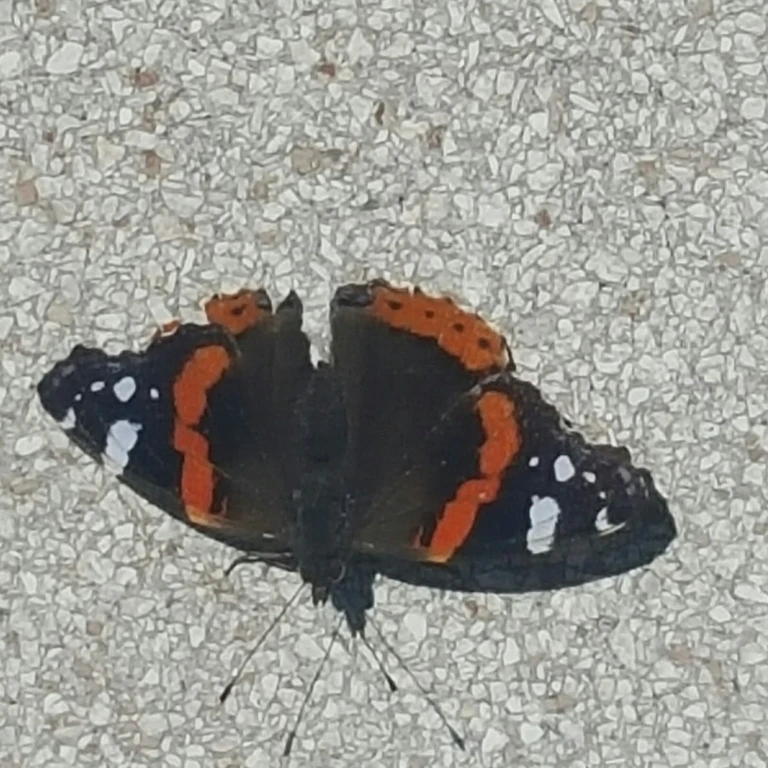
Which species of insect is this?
Vanessa atalanta
